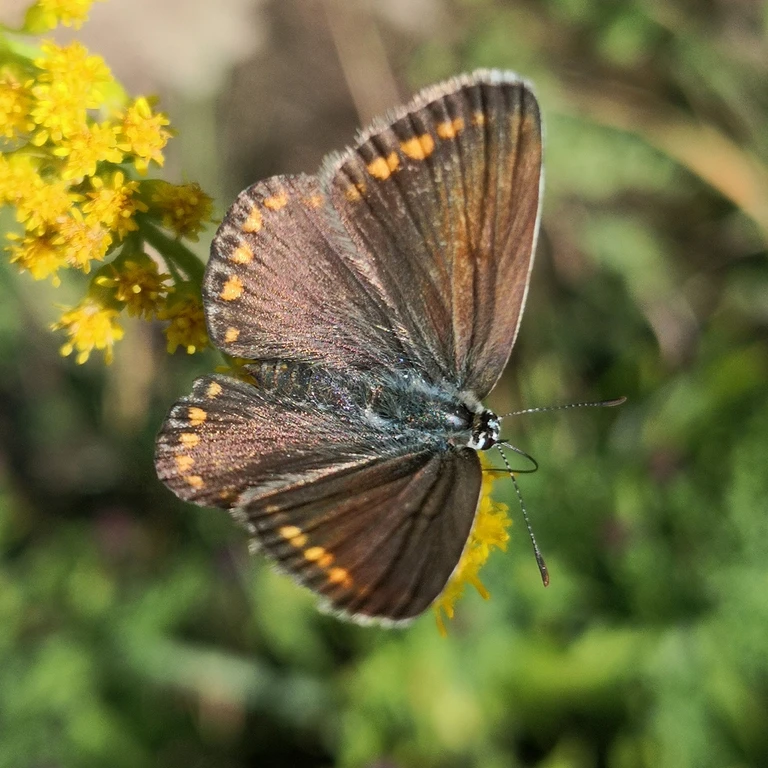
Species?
Polyommatus icarus
